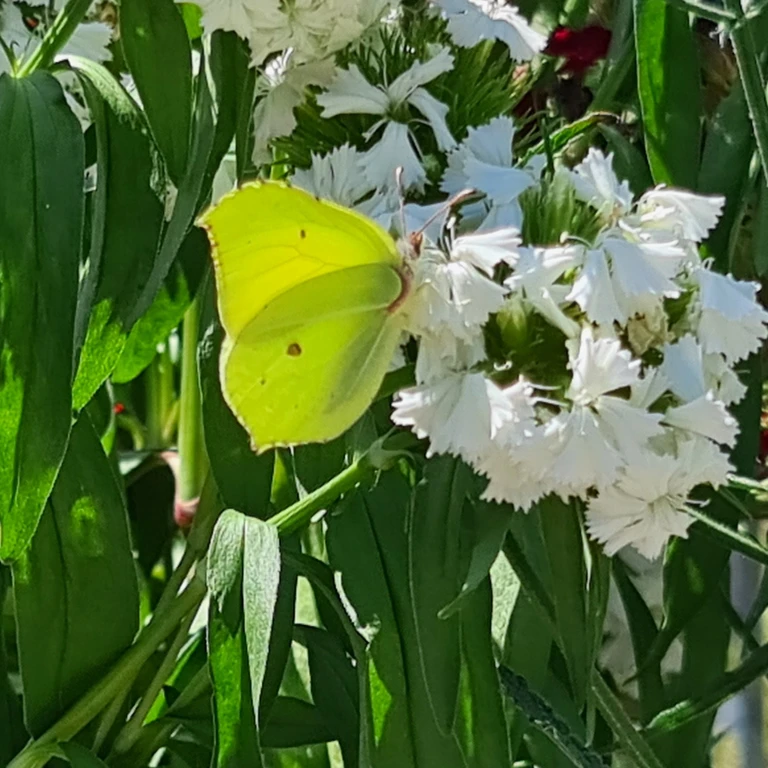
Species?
Gonepteryx rhamni
